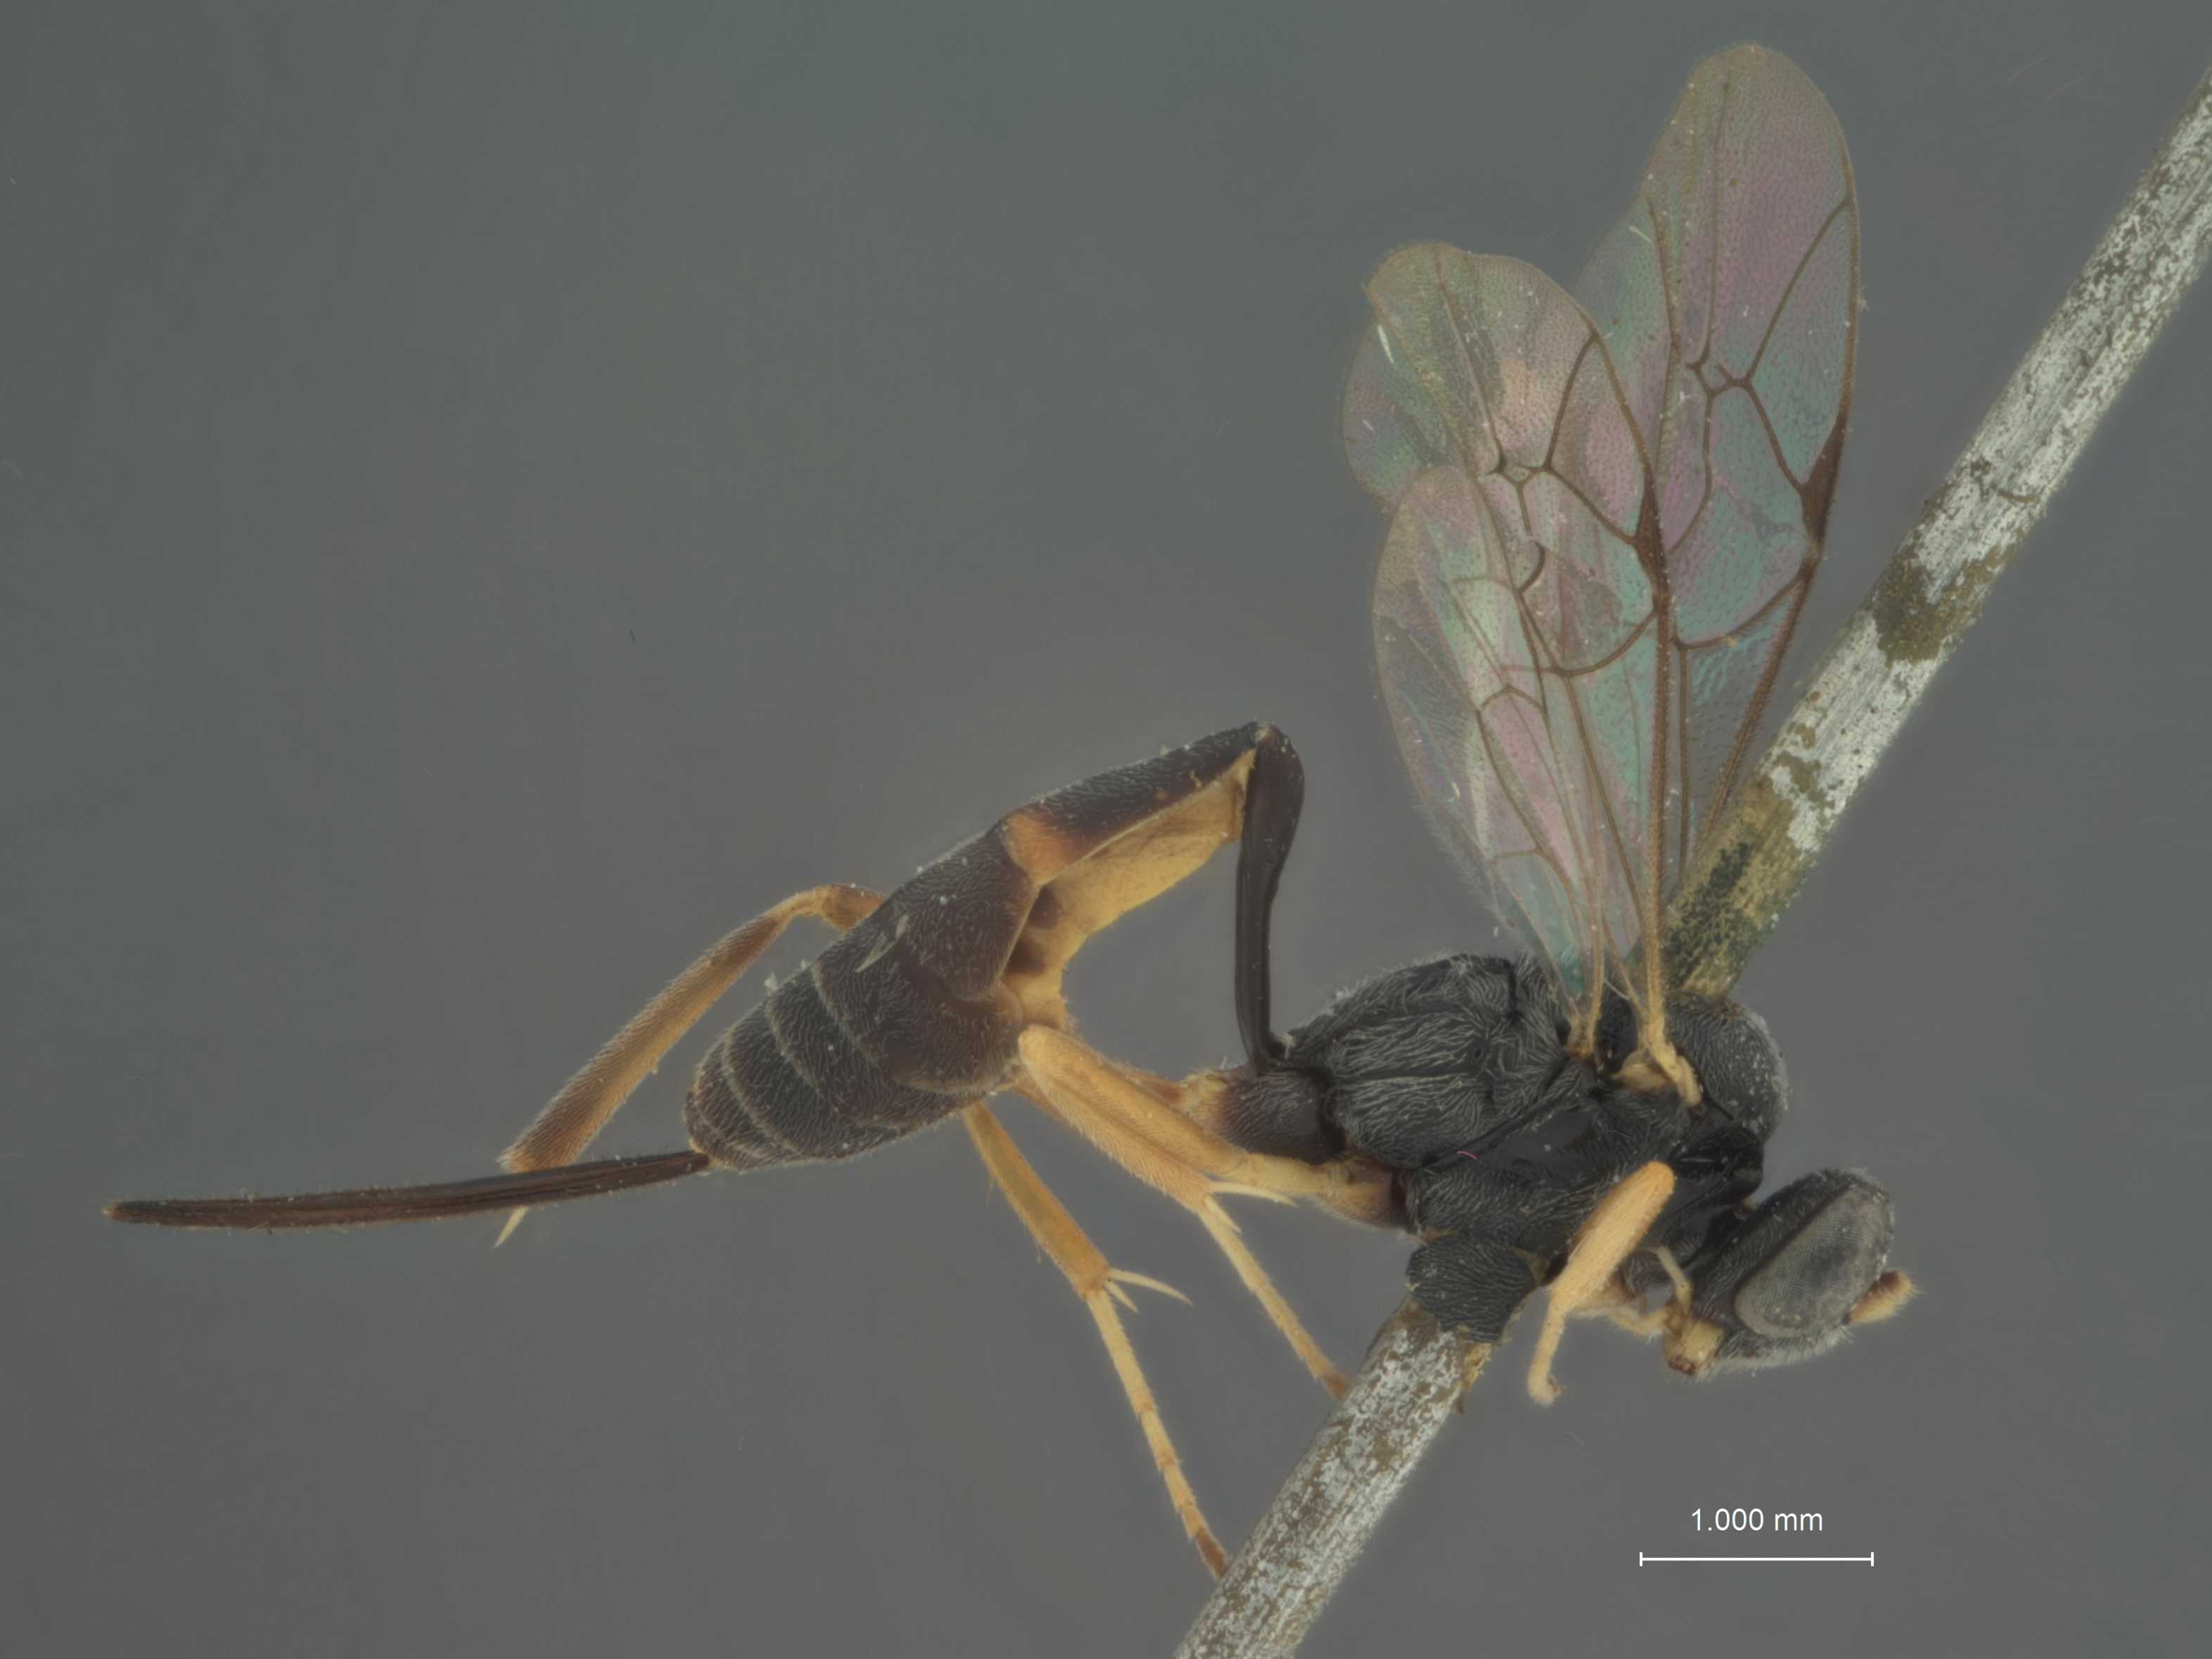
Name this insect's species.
Limneria gelechiae
